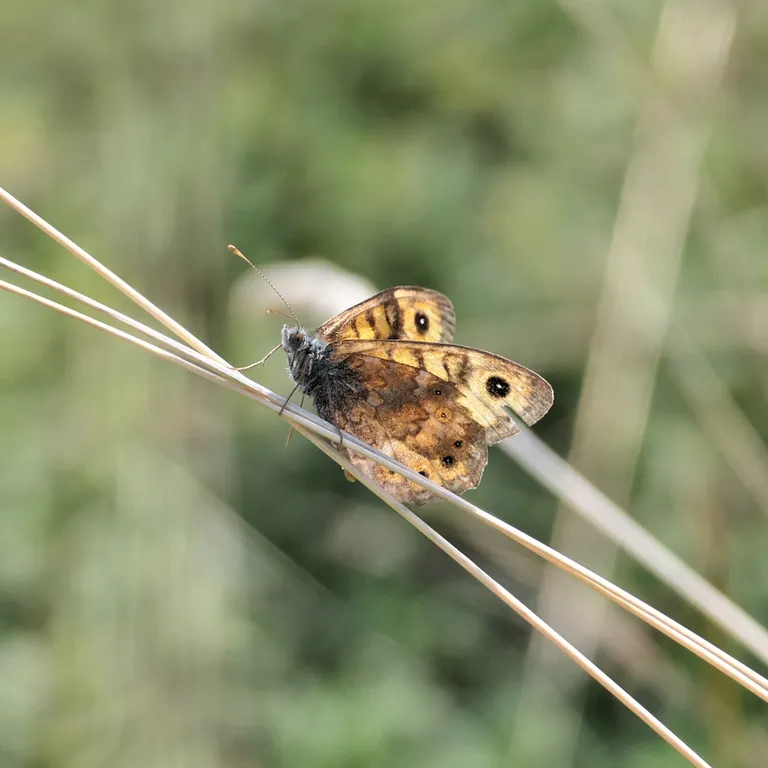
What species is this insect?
Lasiommata megera (also Pararge megera)
